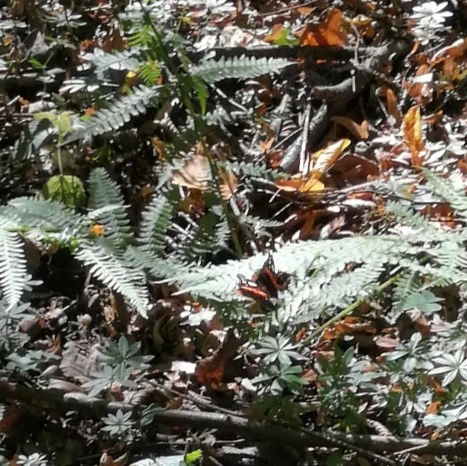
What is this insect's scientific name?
Vanessa atalanta
